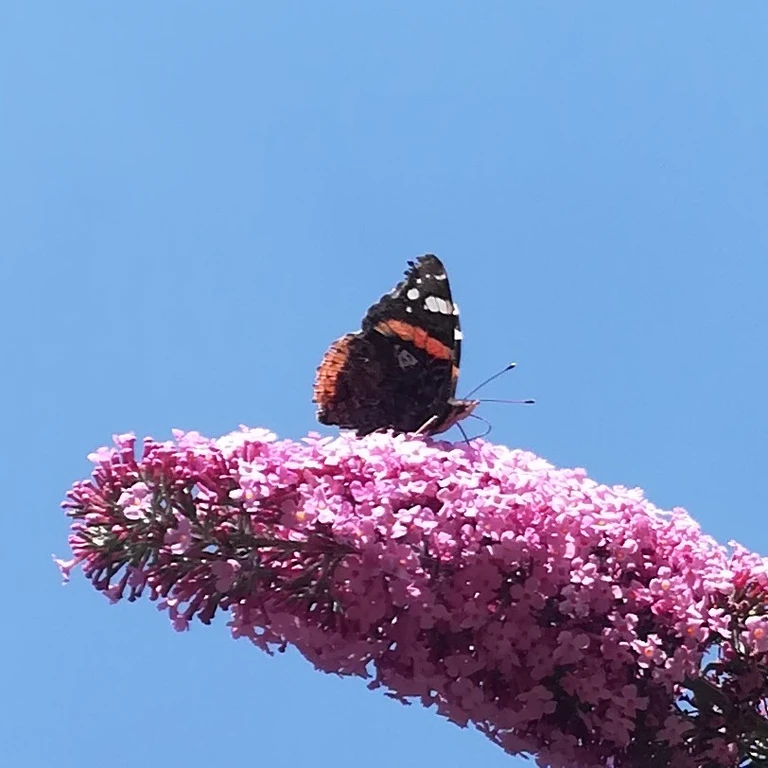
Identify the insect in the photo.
Vanessa atalanta
